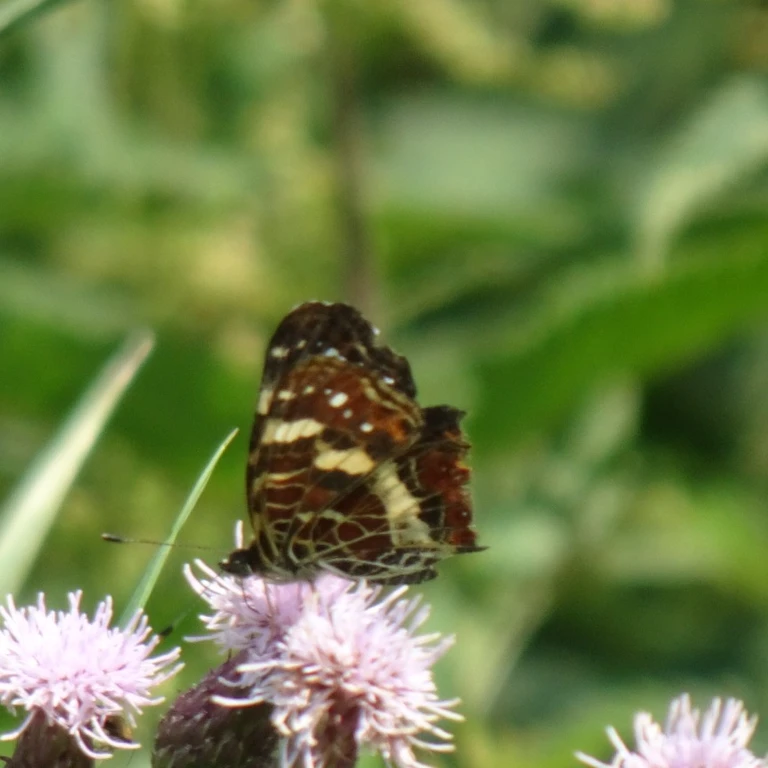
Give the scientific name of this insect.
Araschnia levana
